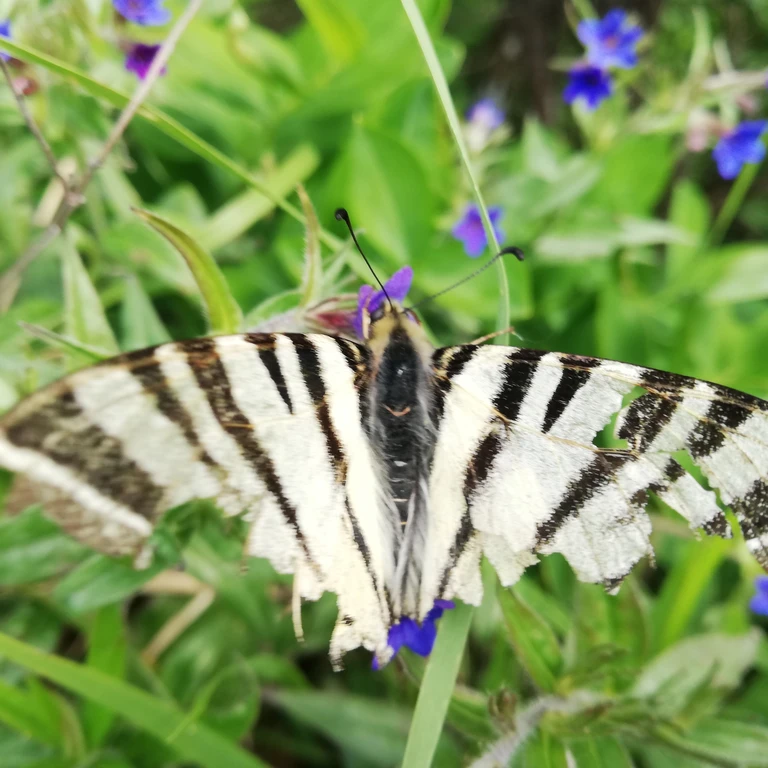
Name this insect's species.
Iphiclides podalirius
